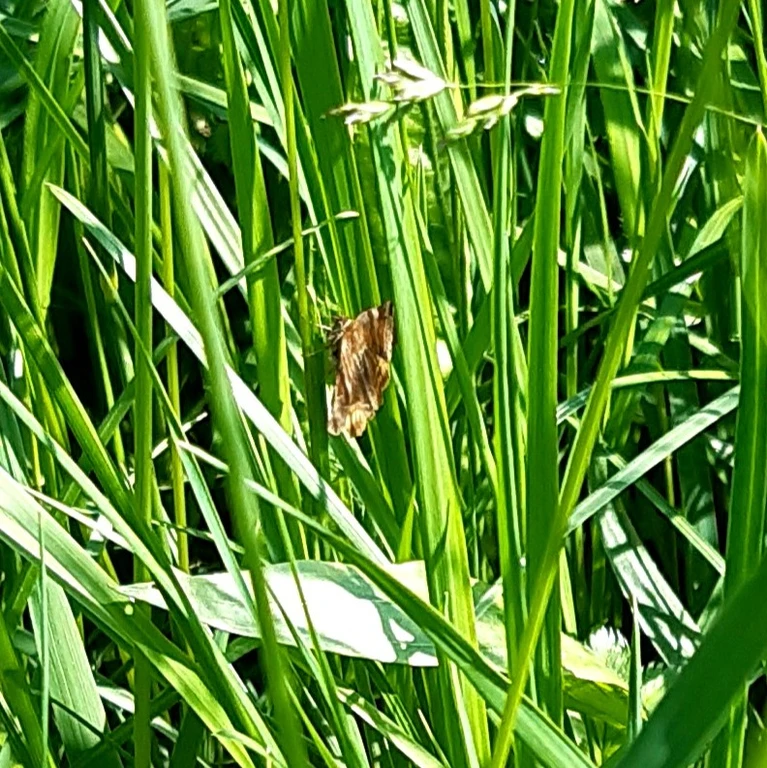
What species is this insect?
Euclidia glyphica
